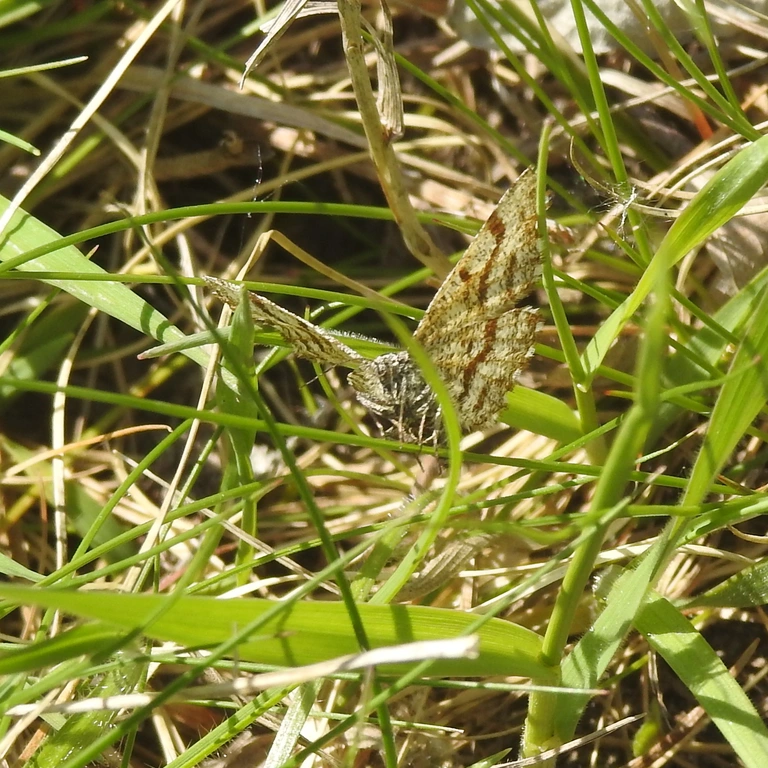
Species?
Ematurga atomaria
